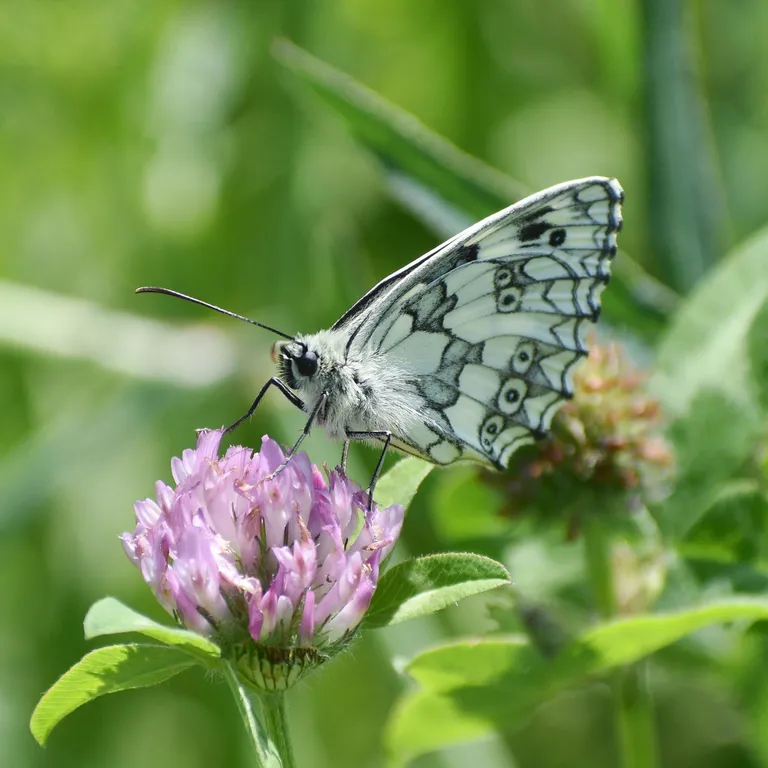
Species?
Melanargia galathea
